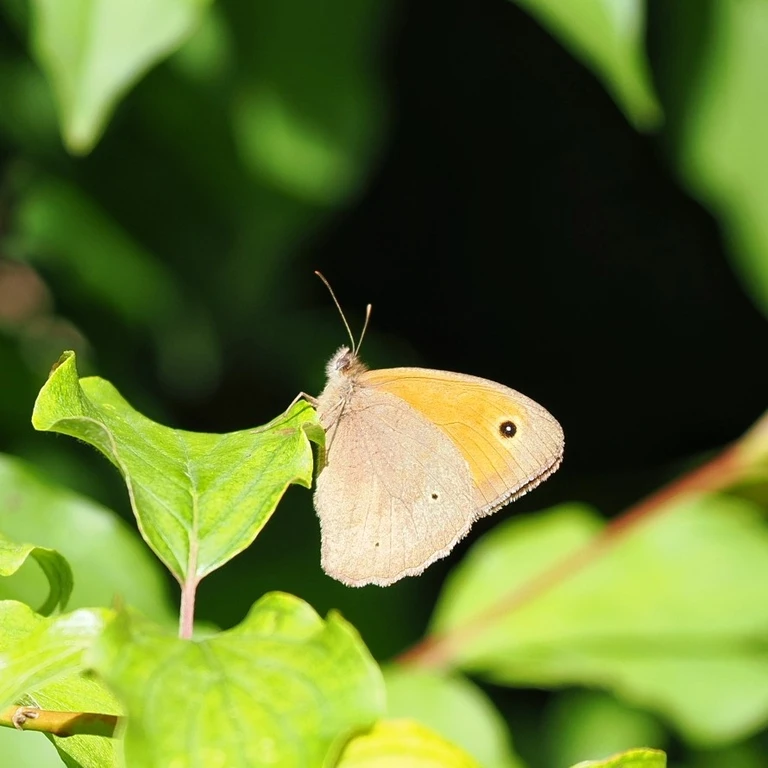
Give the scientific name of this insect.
Maniola jurtina
